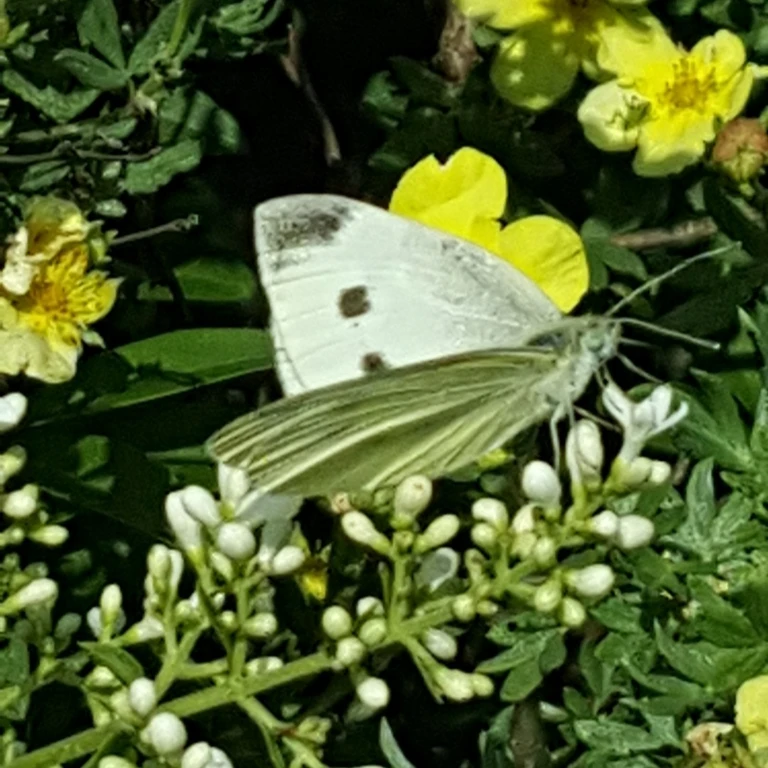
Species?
Pieris rapae
